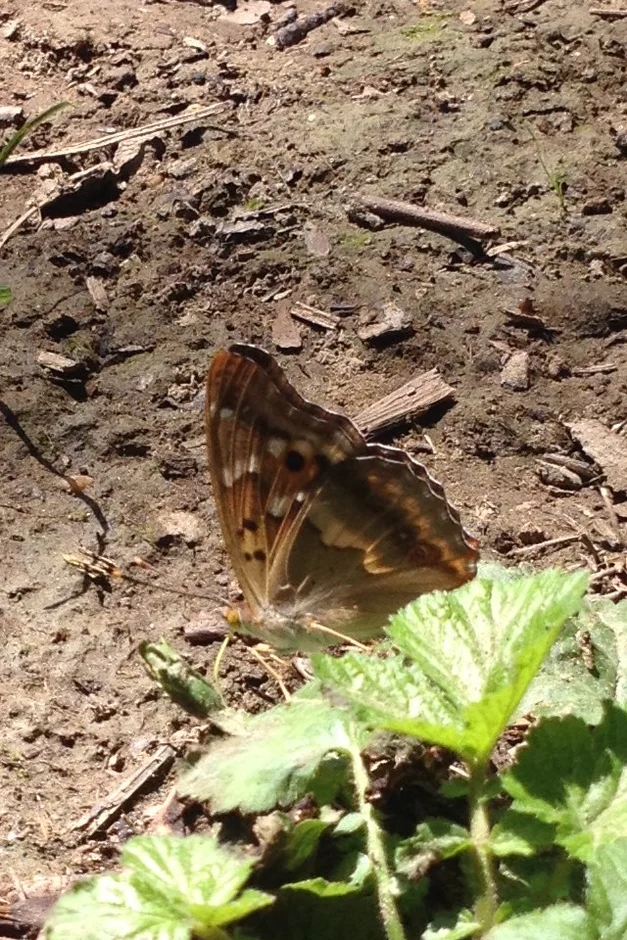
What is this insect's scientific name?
Apatura ilia
